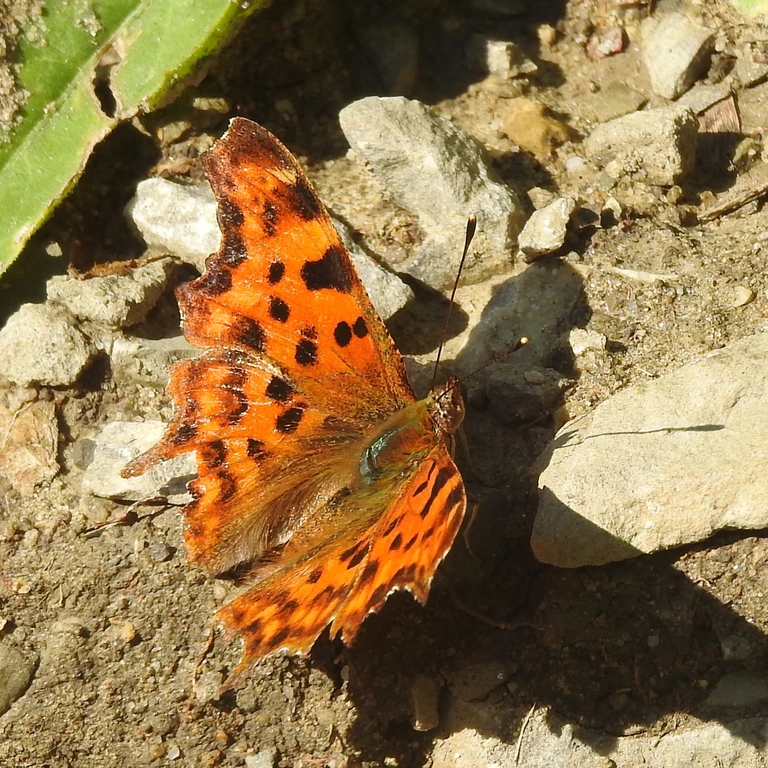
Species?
Polygonia c-album
